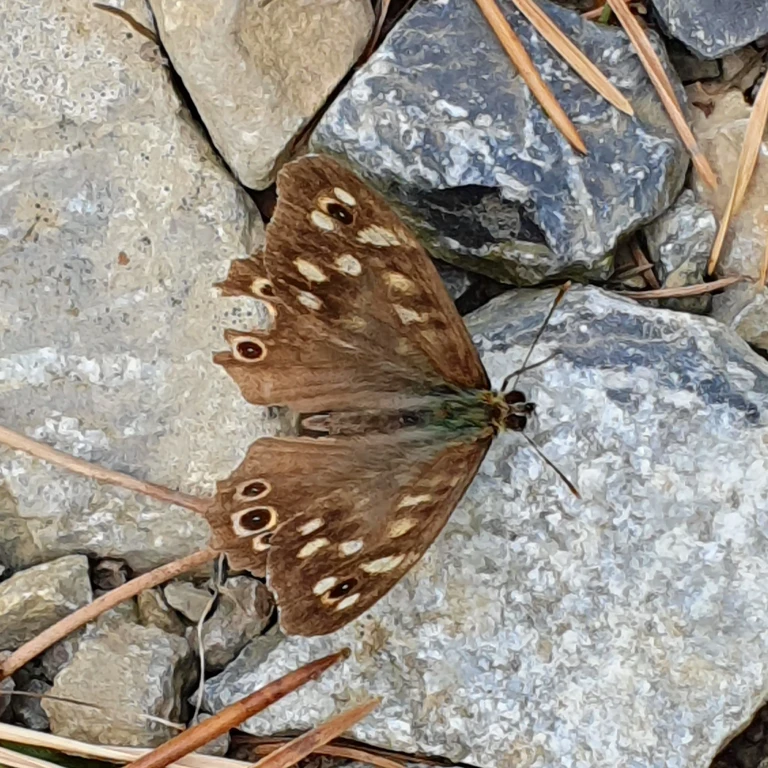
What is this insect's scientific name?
Pararge aegeria
